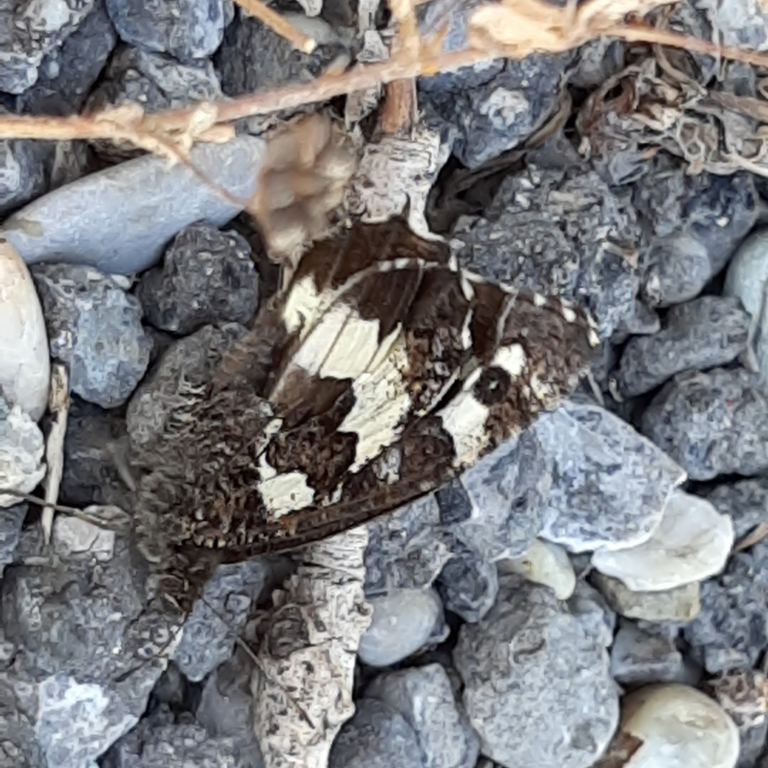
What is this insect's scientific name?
Brintesia circe
